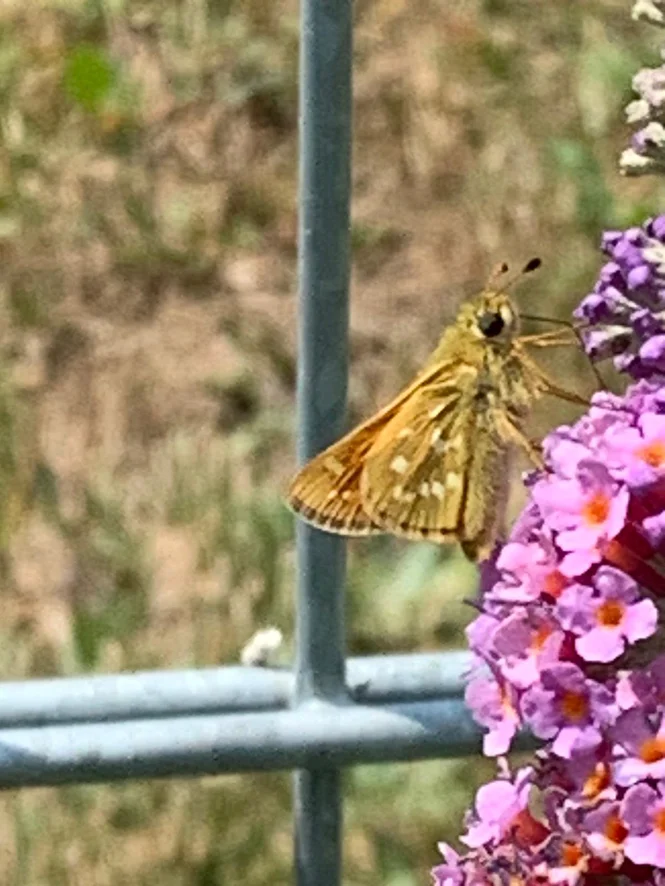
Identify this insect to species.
Hesperia comma
